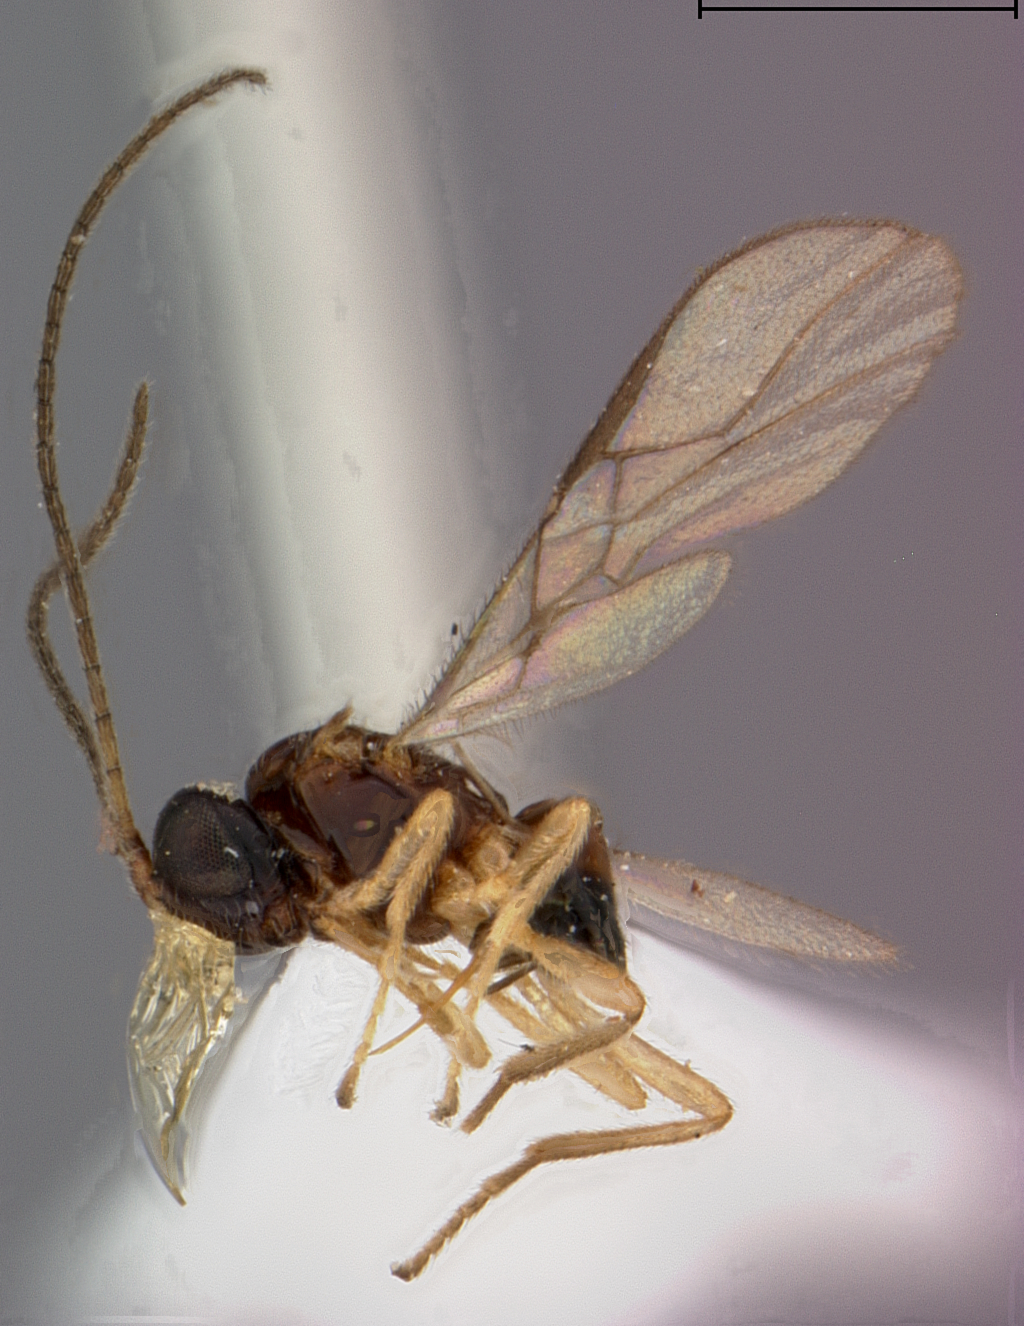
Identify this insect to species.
Opius altritemporalis
